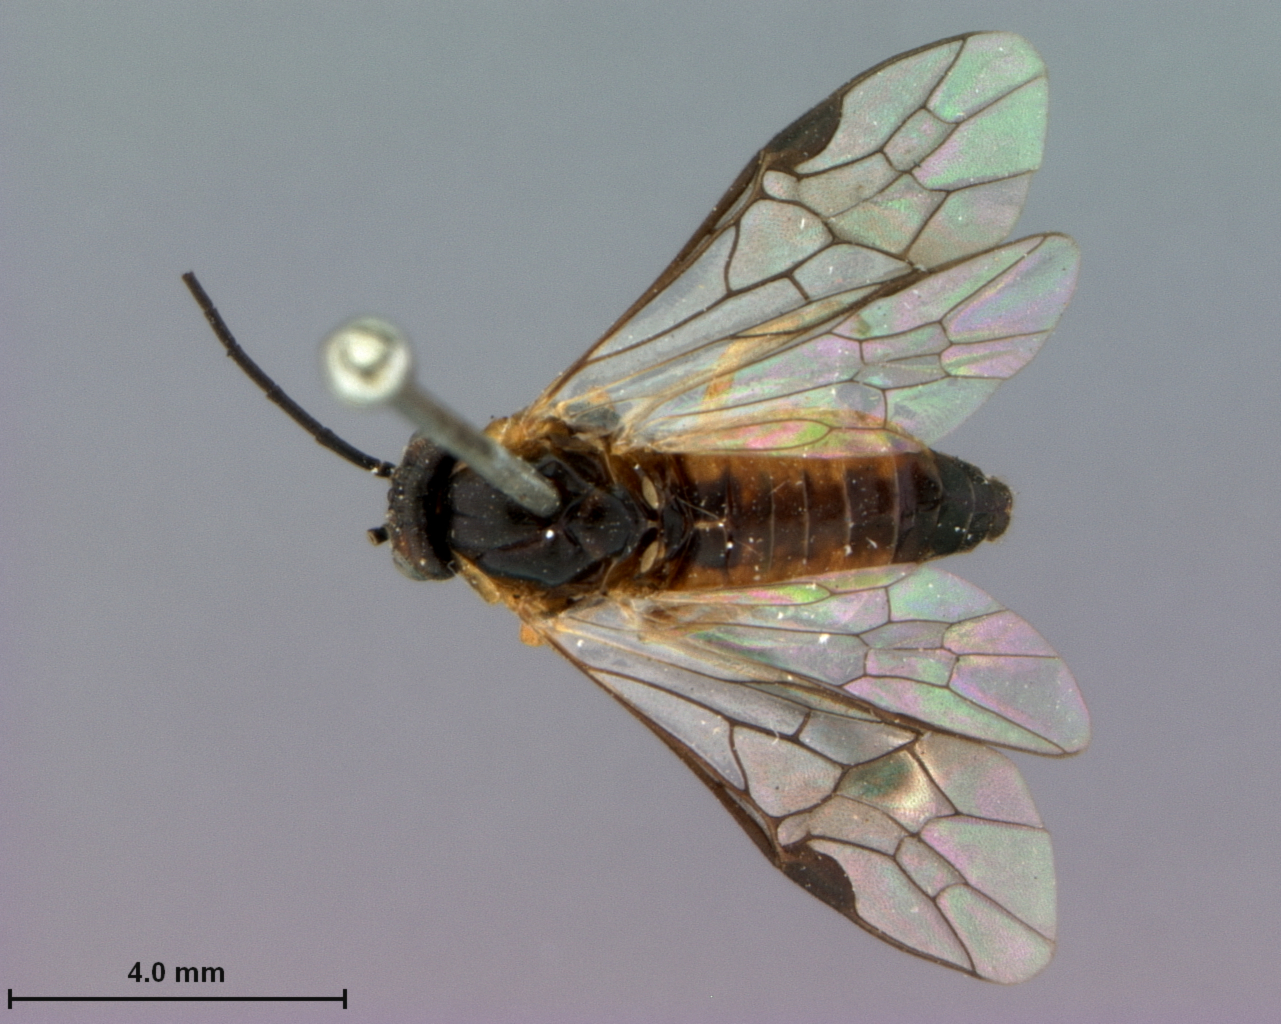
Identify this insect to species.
Pteronus harringtoni
